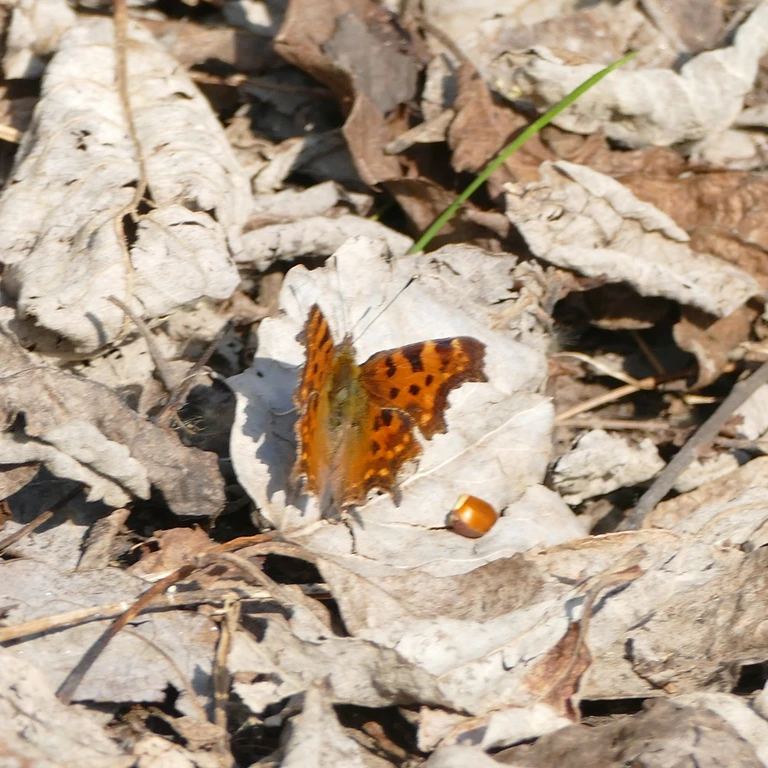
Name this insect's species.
Polygonia c-album
